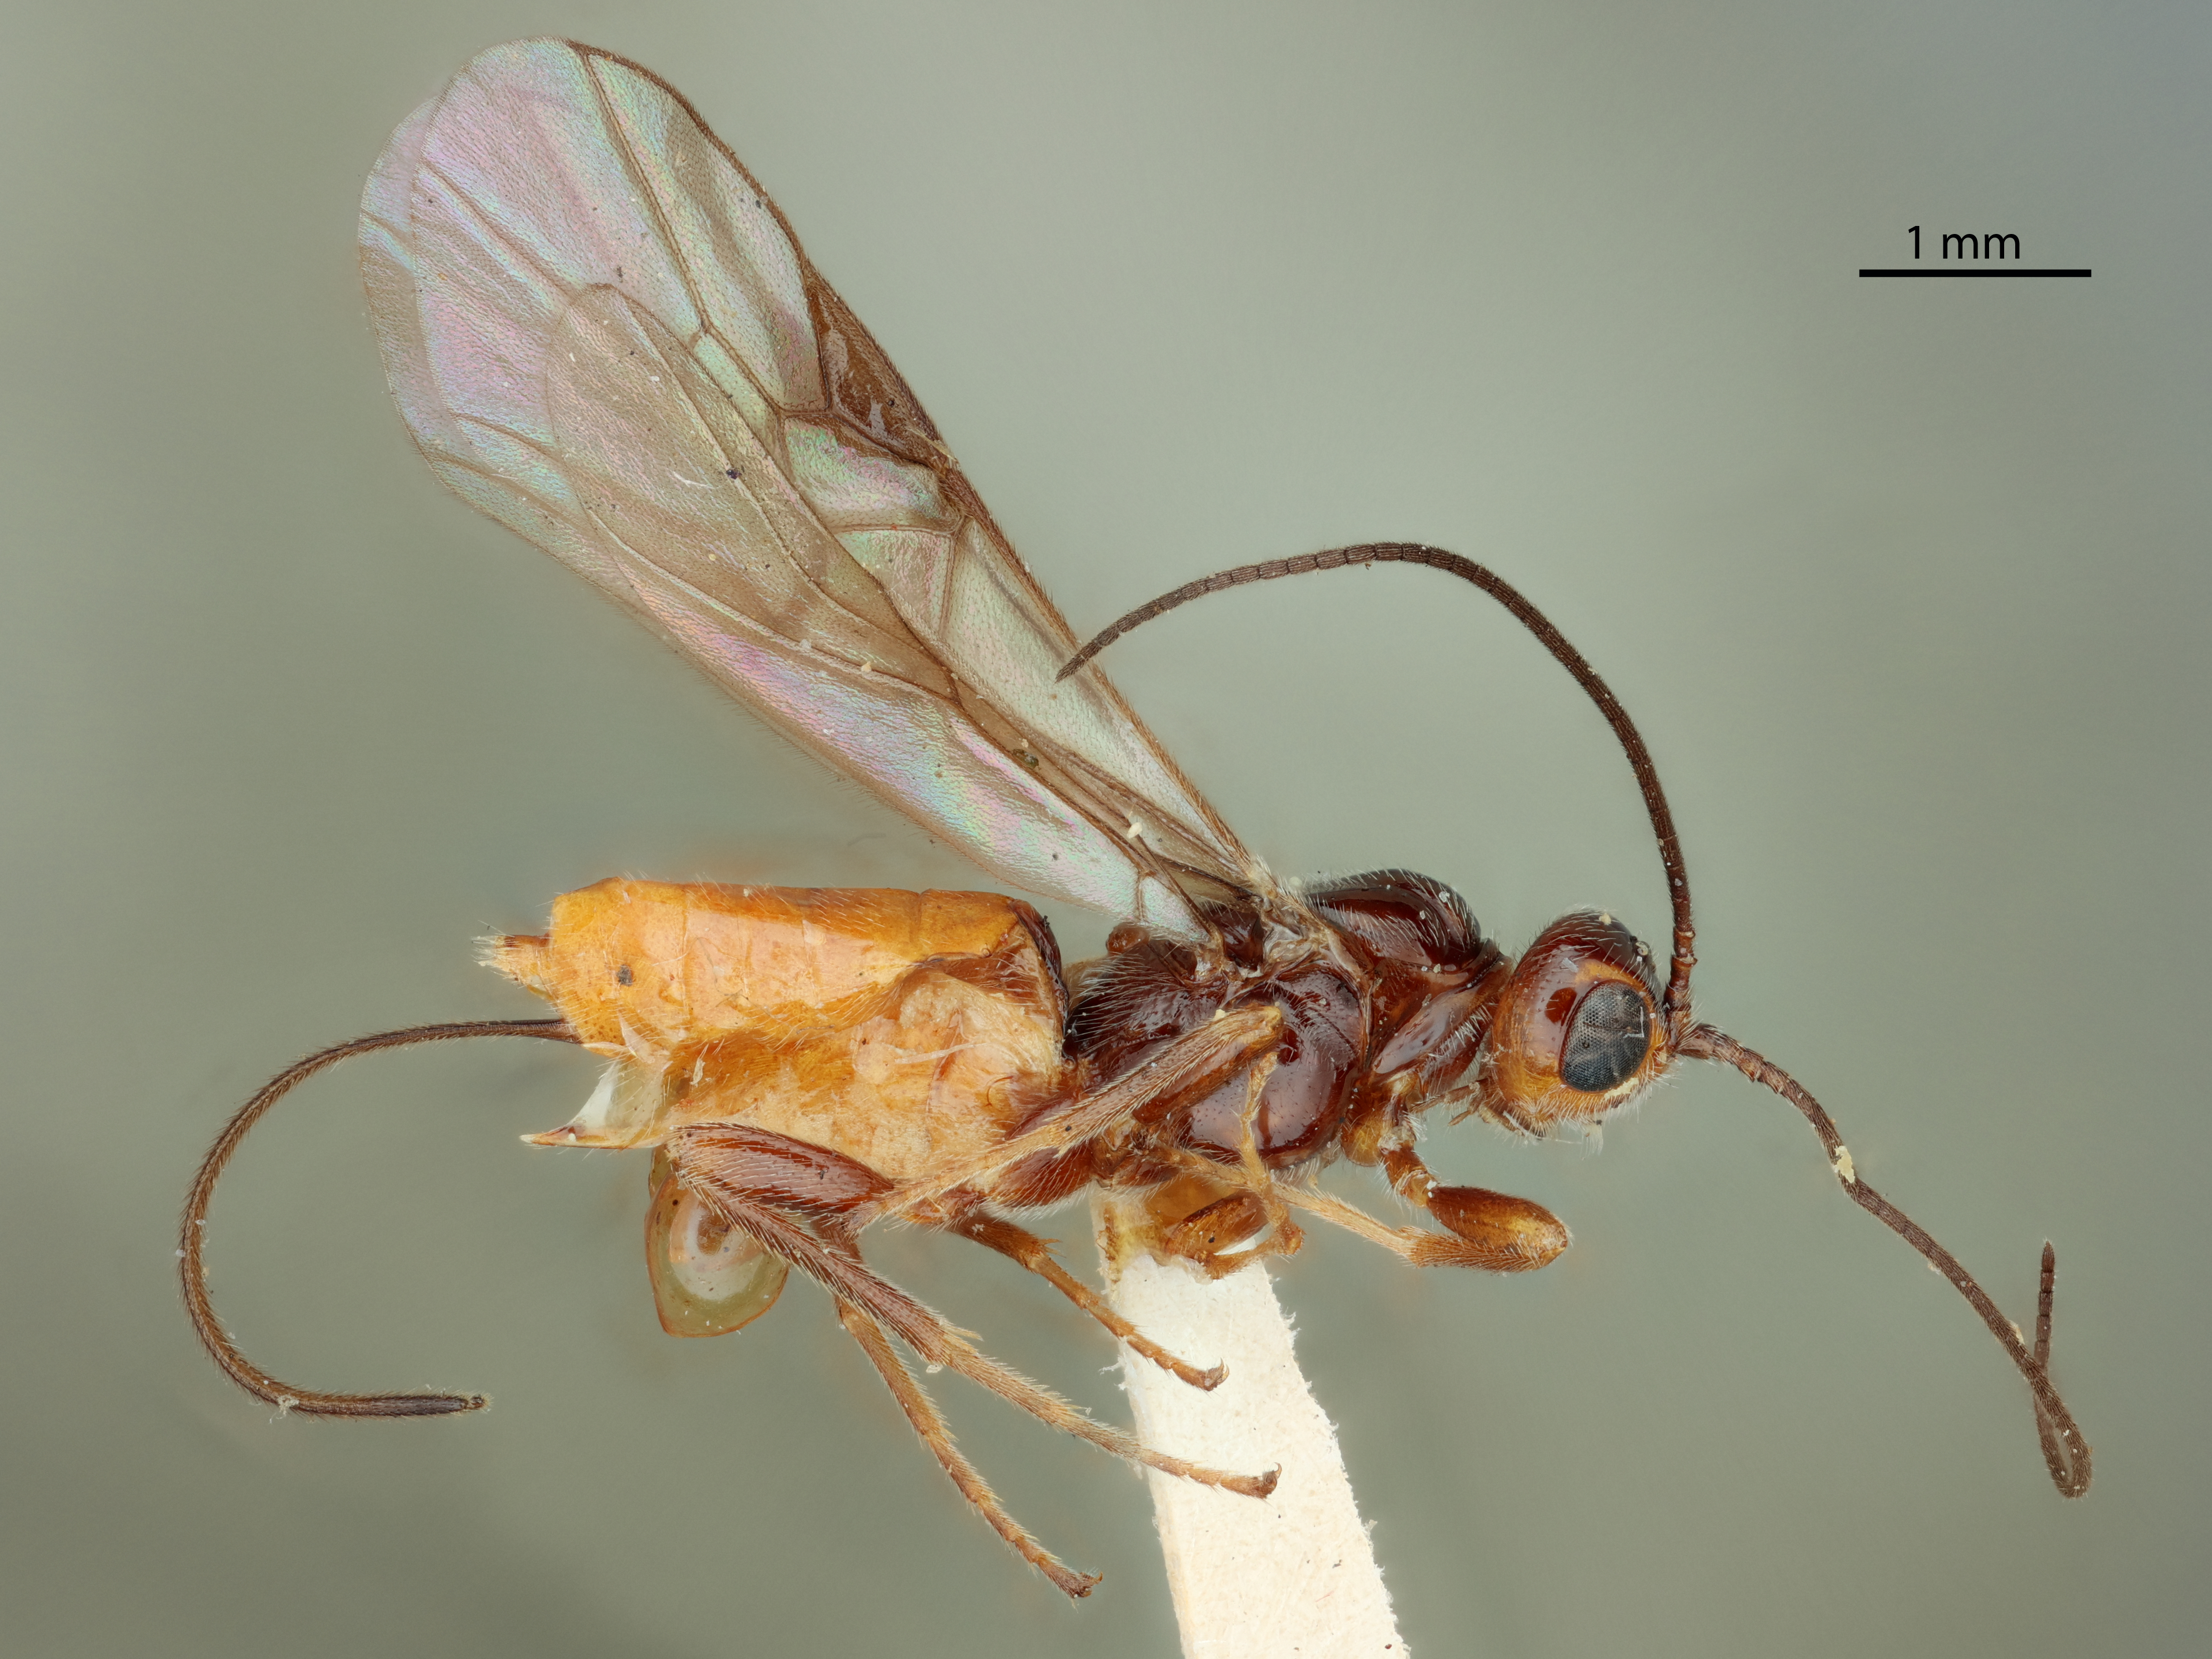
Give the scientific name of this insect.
Coeloides dendroctoni
